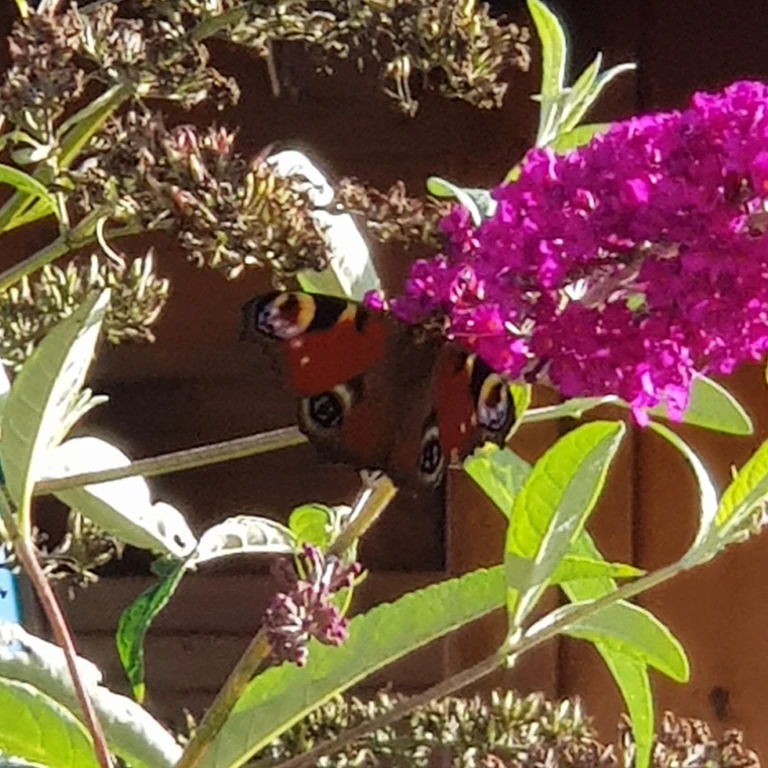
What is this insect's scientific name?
Aglais io
